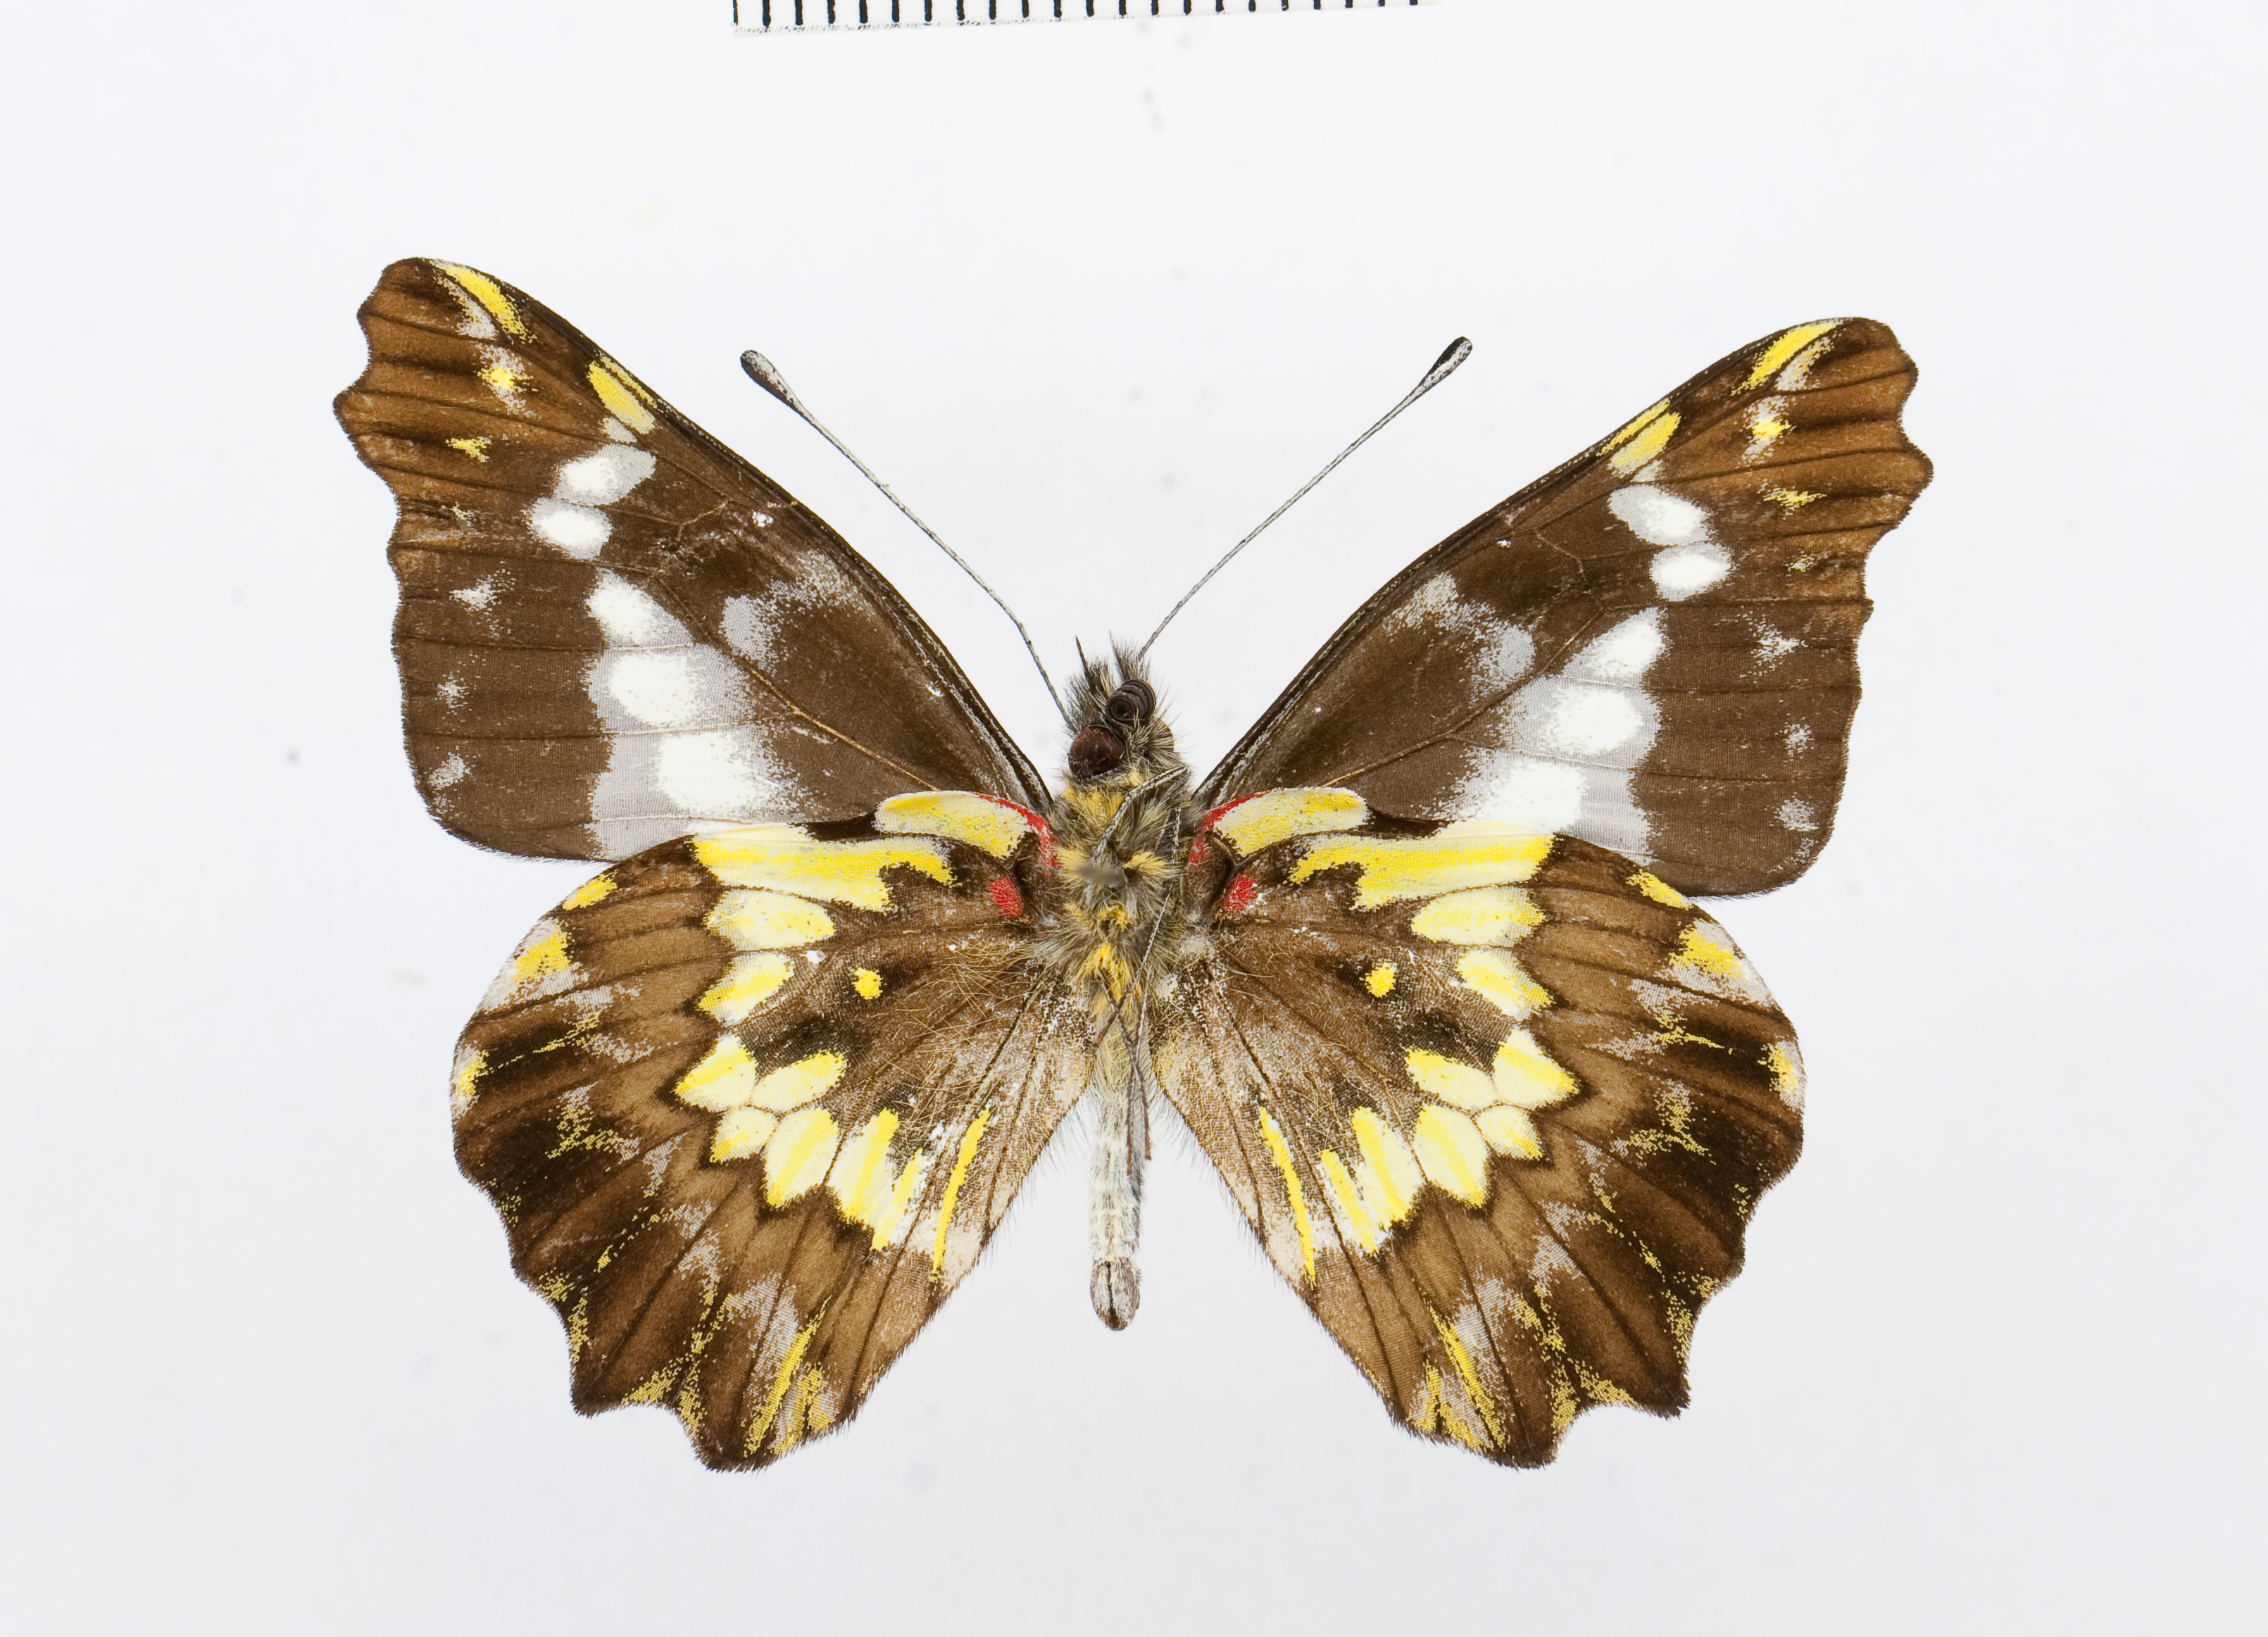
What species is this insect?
Leodonta tungurahuana
